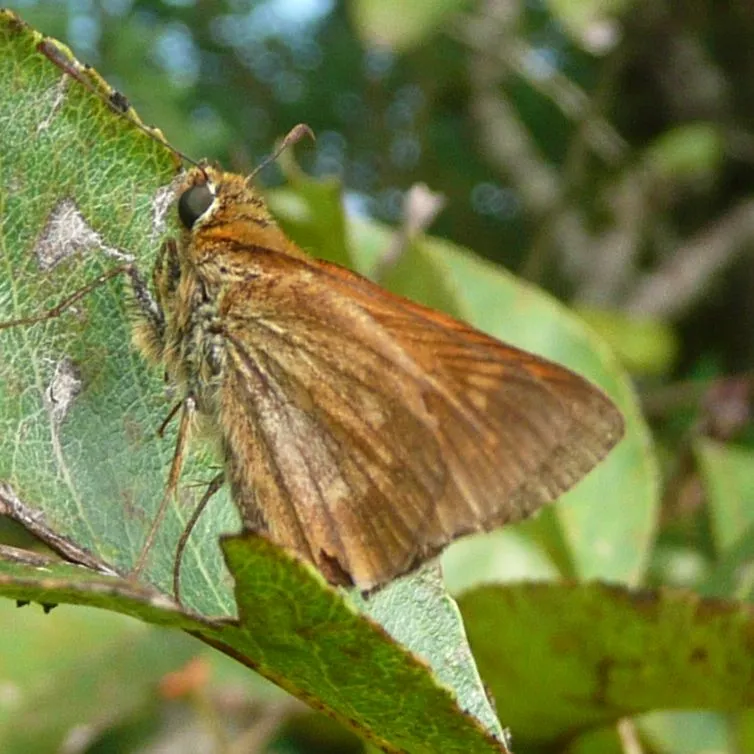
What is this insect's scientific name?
Ochlodes sylvanus (also Ochlodes venata)
